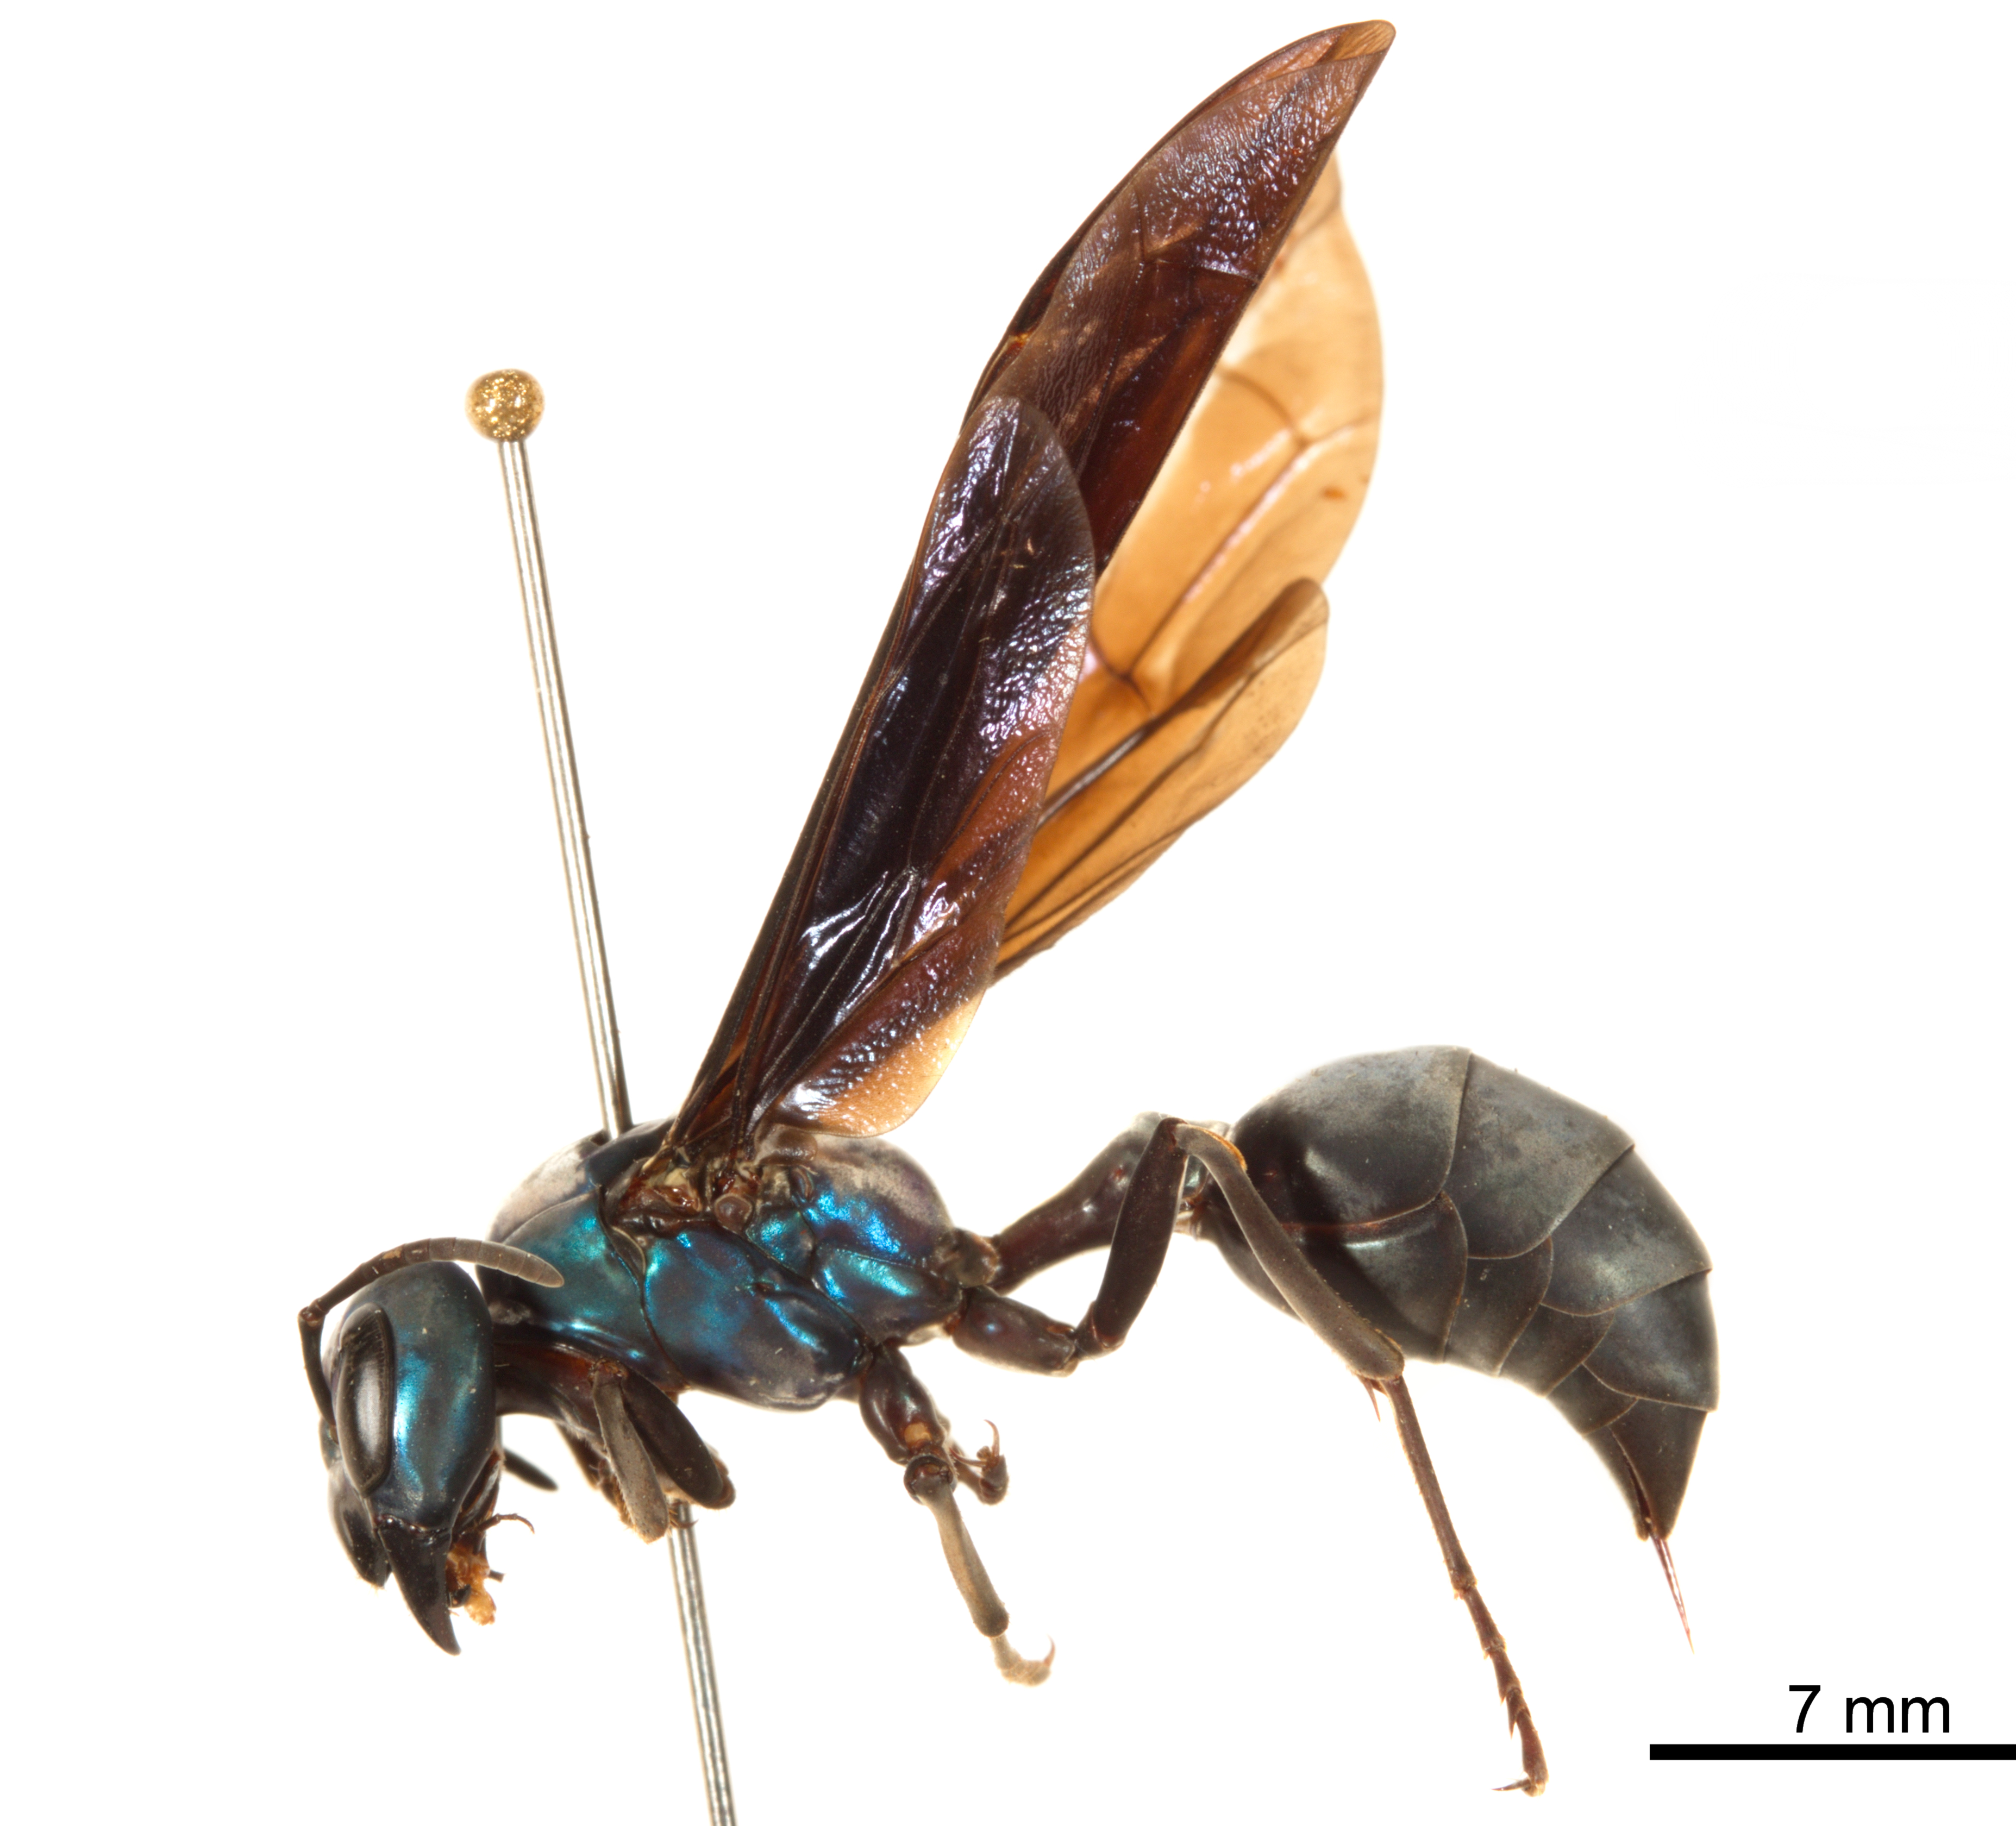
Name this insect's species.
Synoeca surinama
